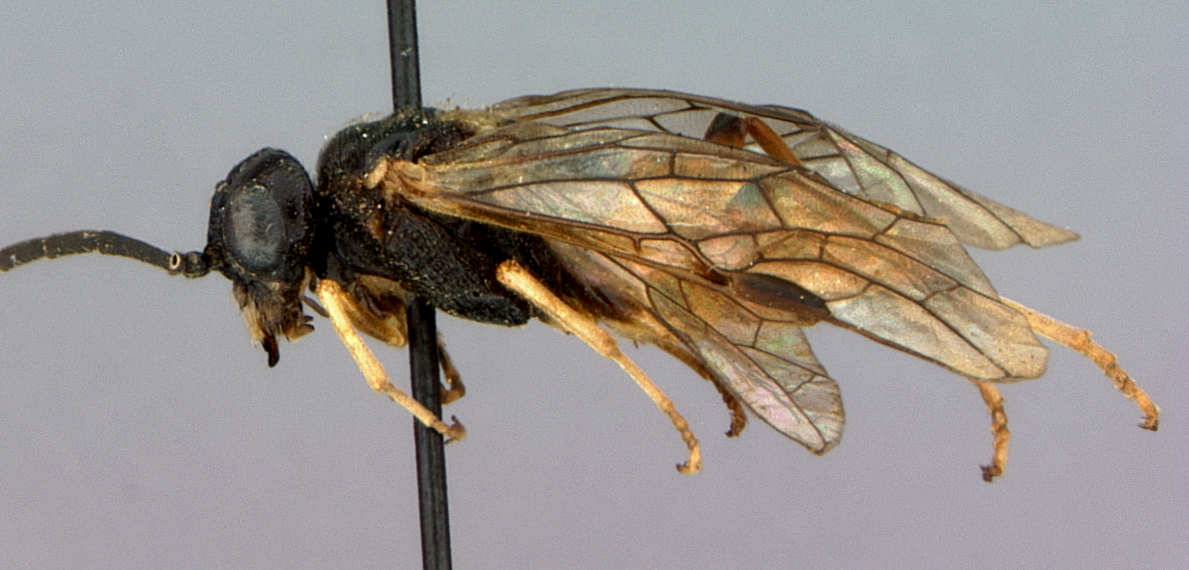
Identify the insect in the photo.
Dimorphopteryx castaneae
